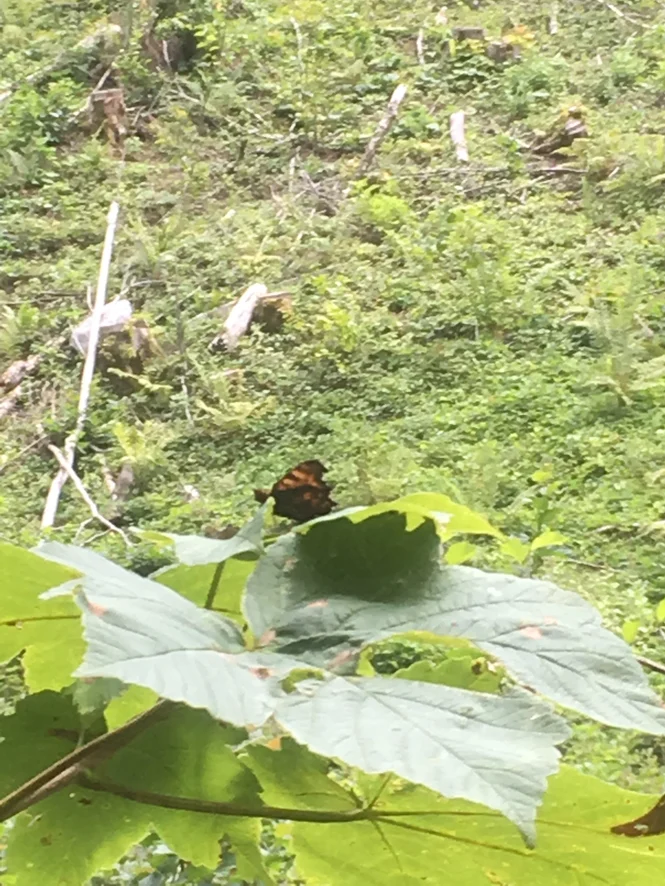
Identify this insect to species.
Aglais io
